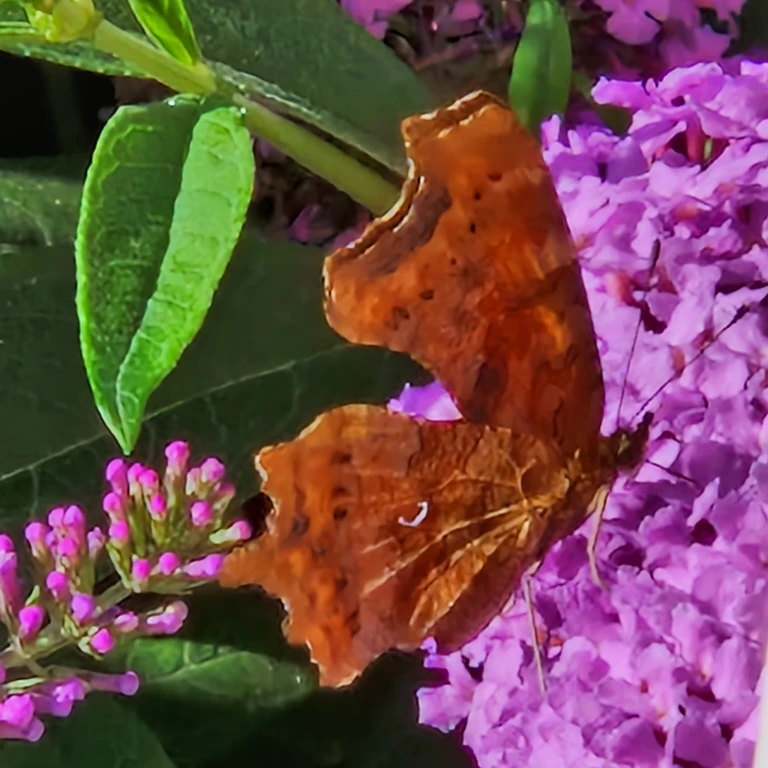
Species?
Polygonia c-album
